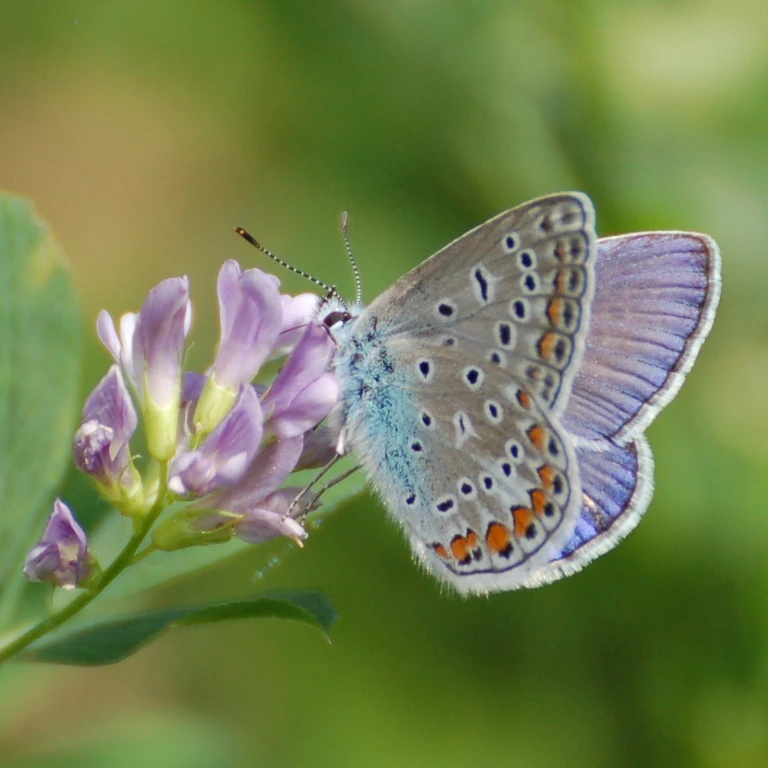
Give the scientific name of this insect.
Polyommatus icarus
